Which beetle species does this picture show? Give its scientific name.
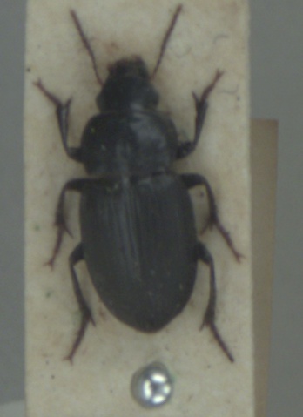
Harpalus neglectus
